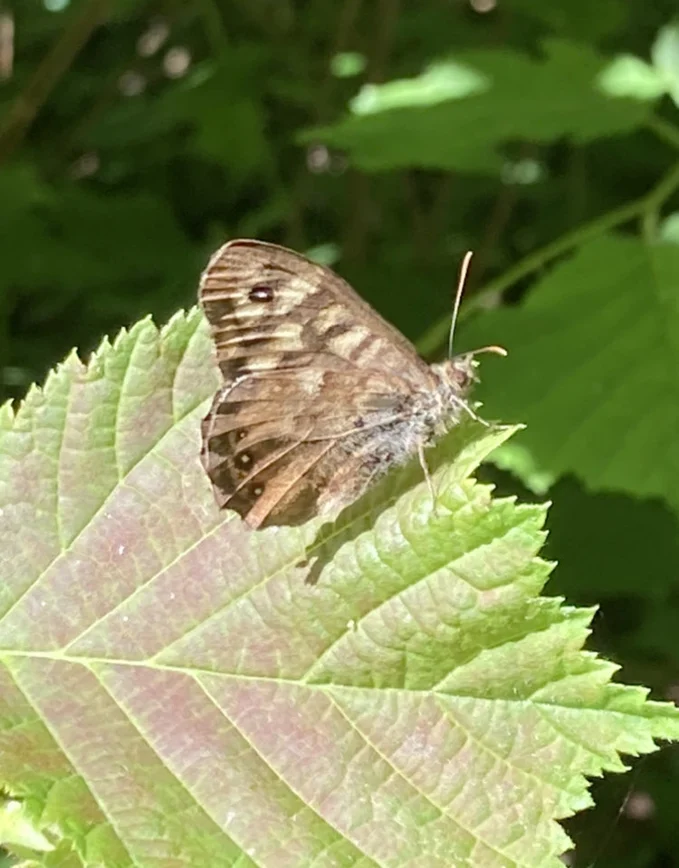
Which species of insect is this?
Pararge aegeria
